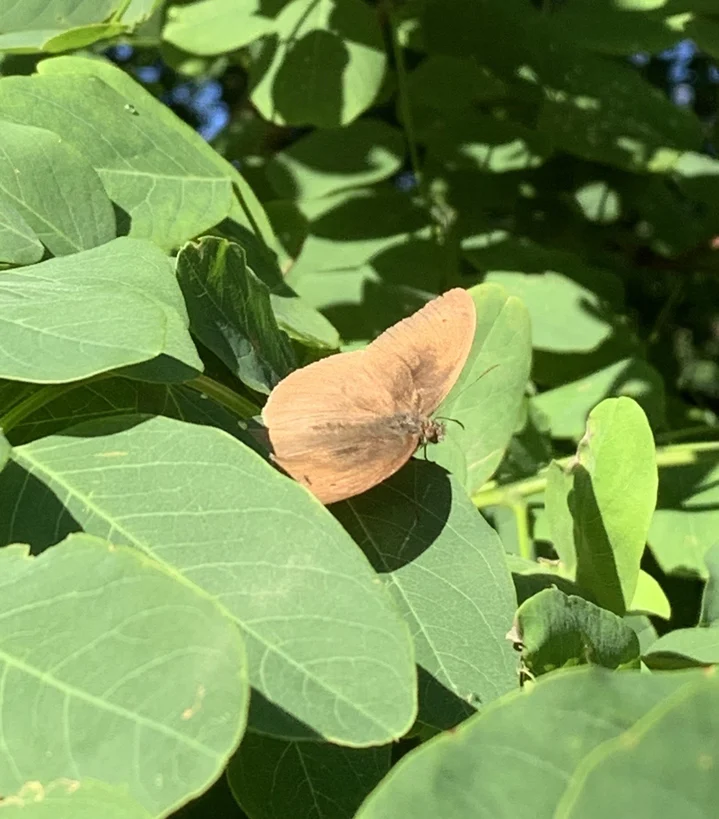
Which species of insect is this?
Maniola jurtina
